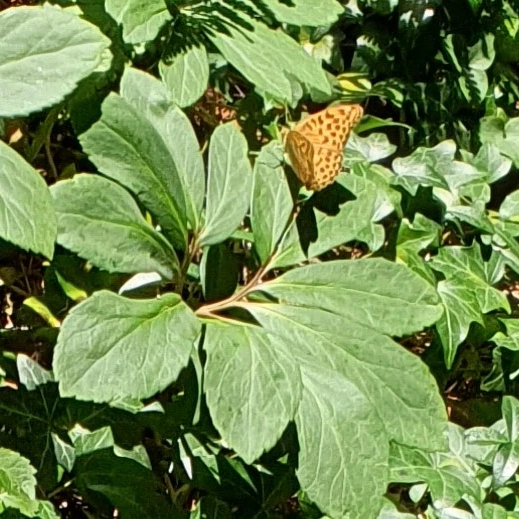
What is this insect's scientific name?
Argynnis paphia
